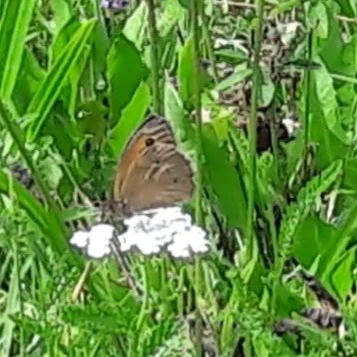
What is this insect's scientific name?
Maniola jurtina
